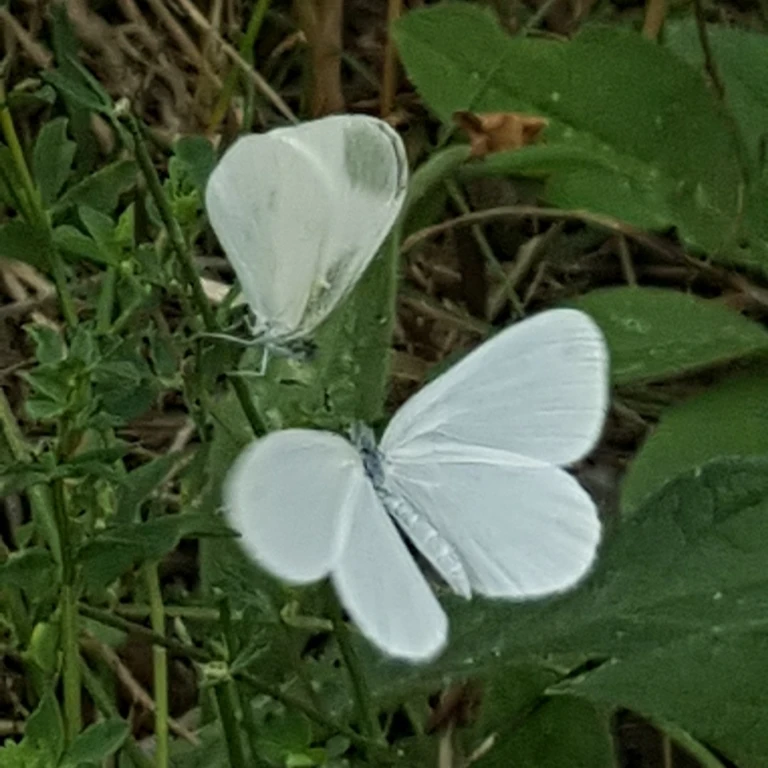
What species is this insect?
Leptidea sinapis/juvernica
